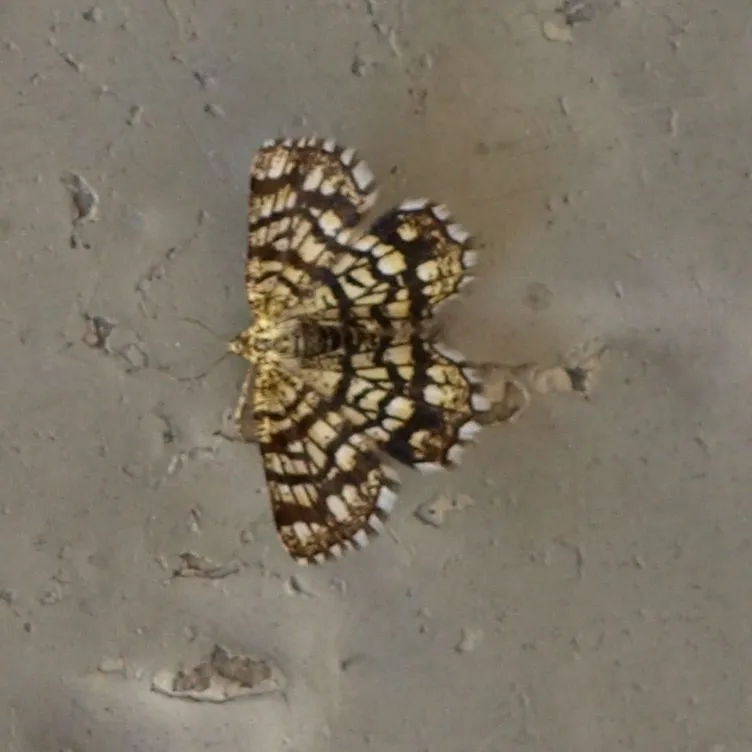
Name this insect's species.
Chiasmia clathrata
